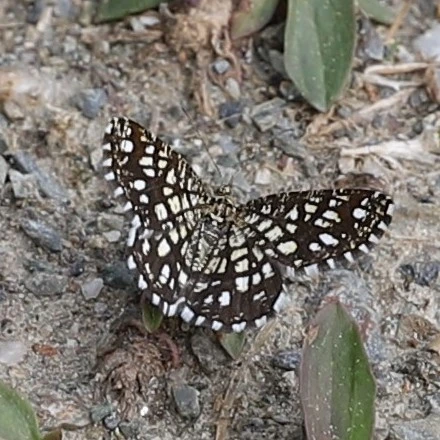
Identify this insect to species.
Chiasmia clathrata
